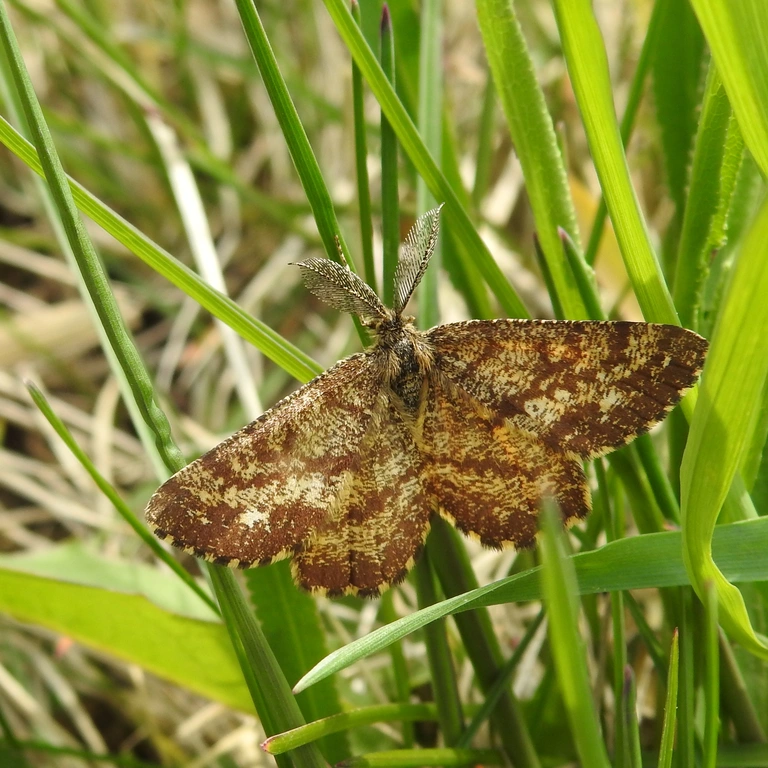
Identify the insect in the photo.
Ematurga atomaria
